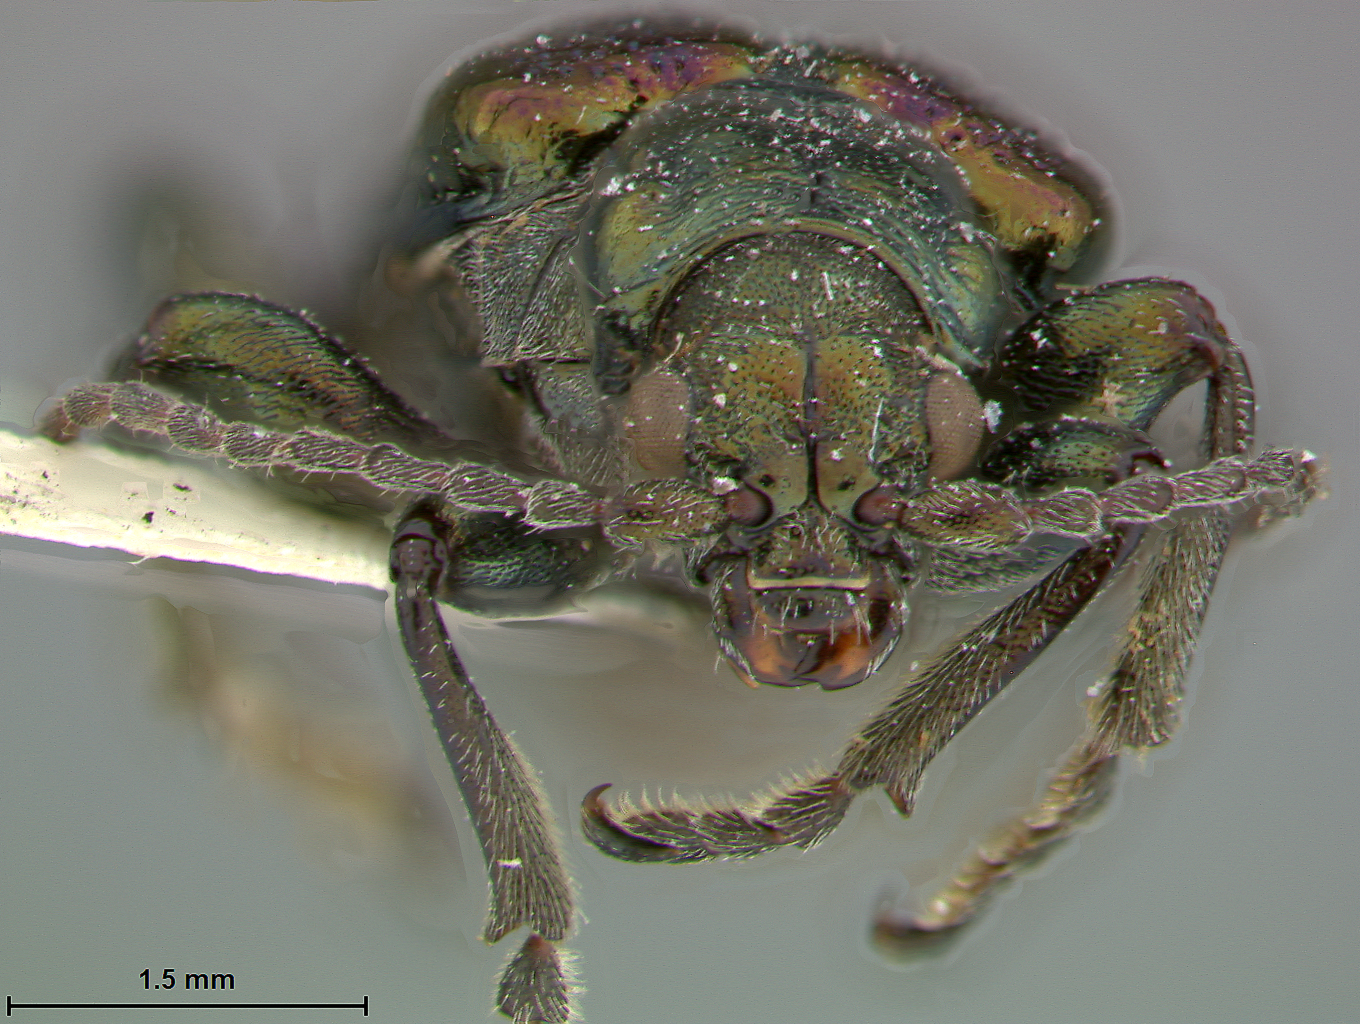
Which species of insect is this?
Plateumaris schaefferi
